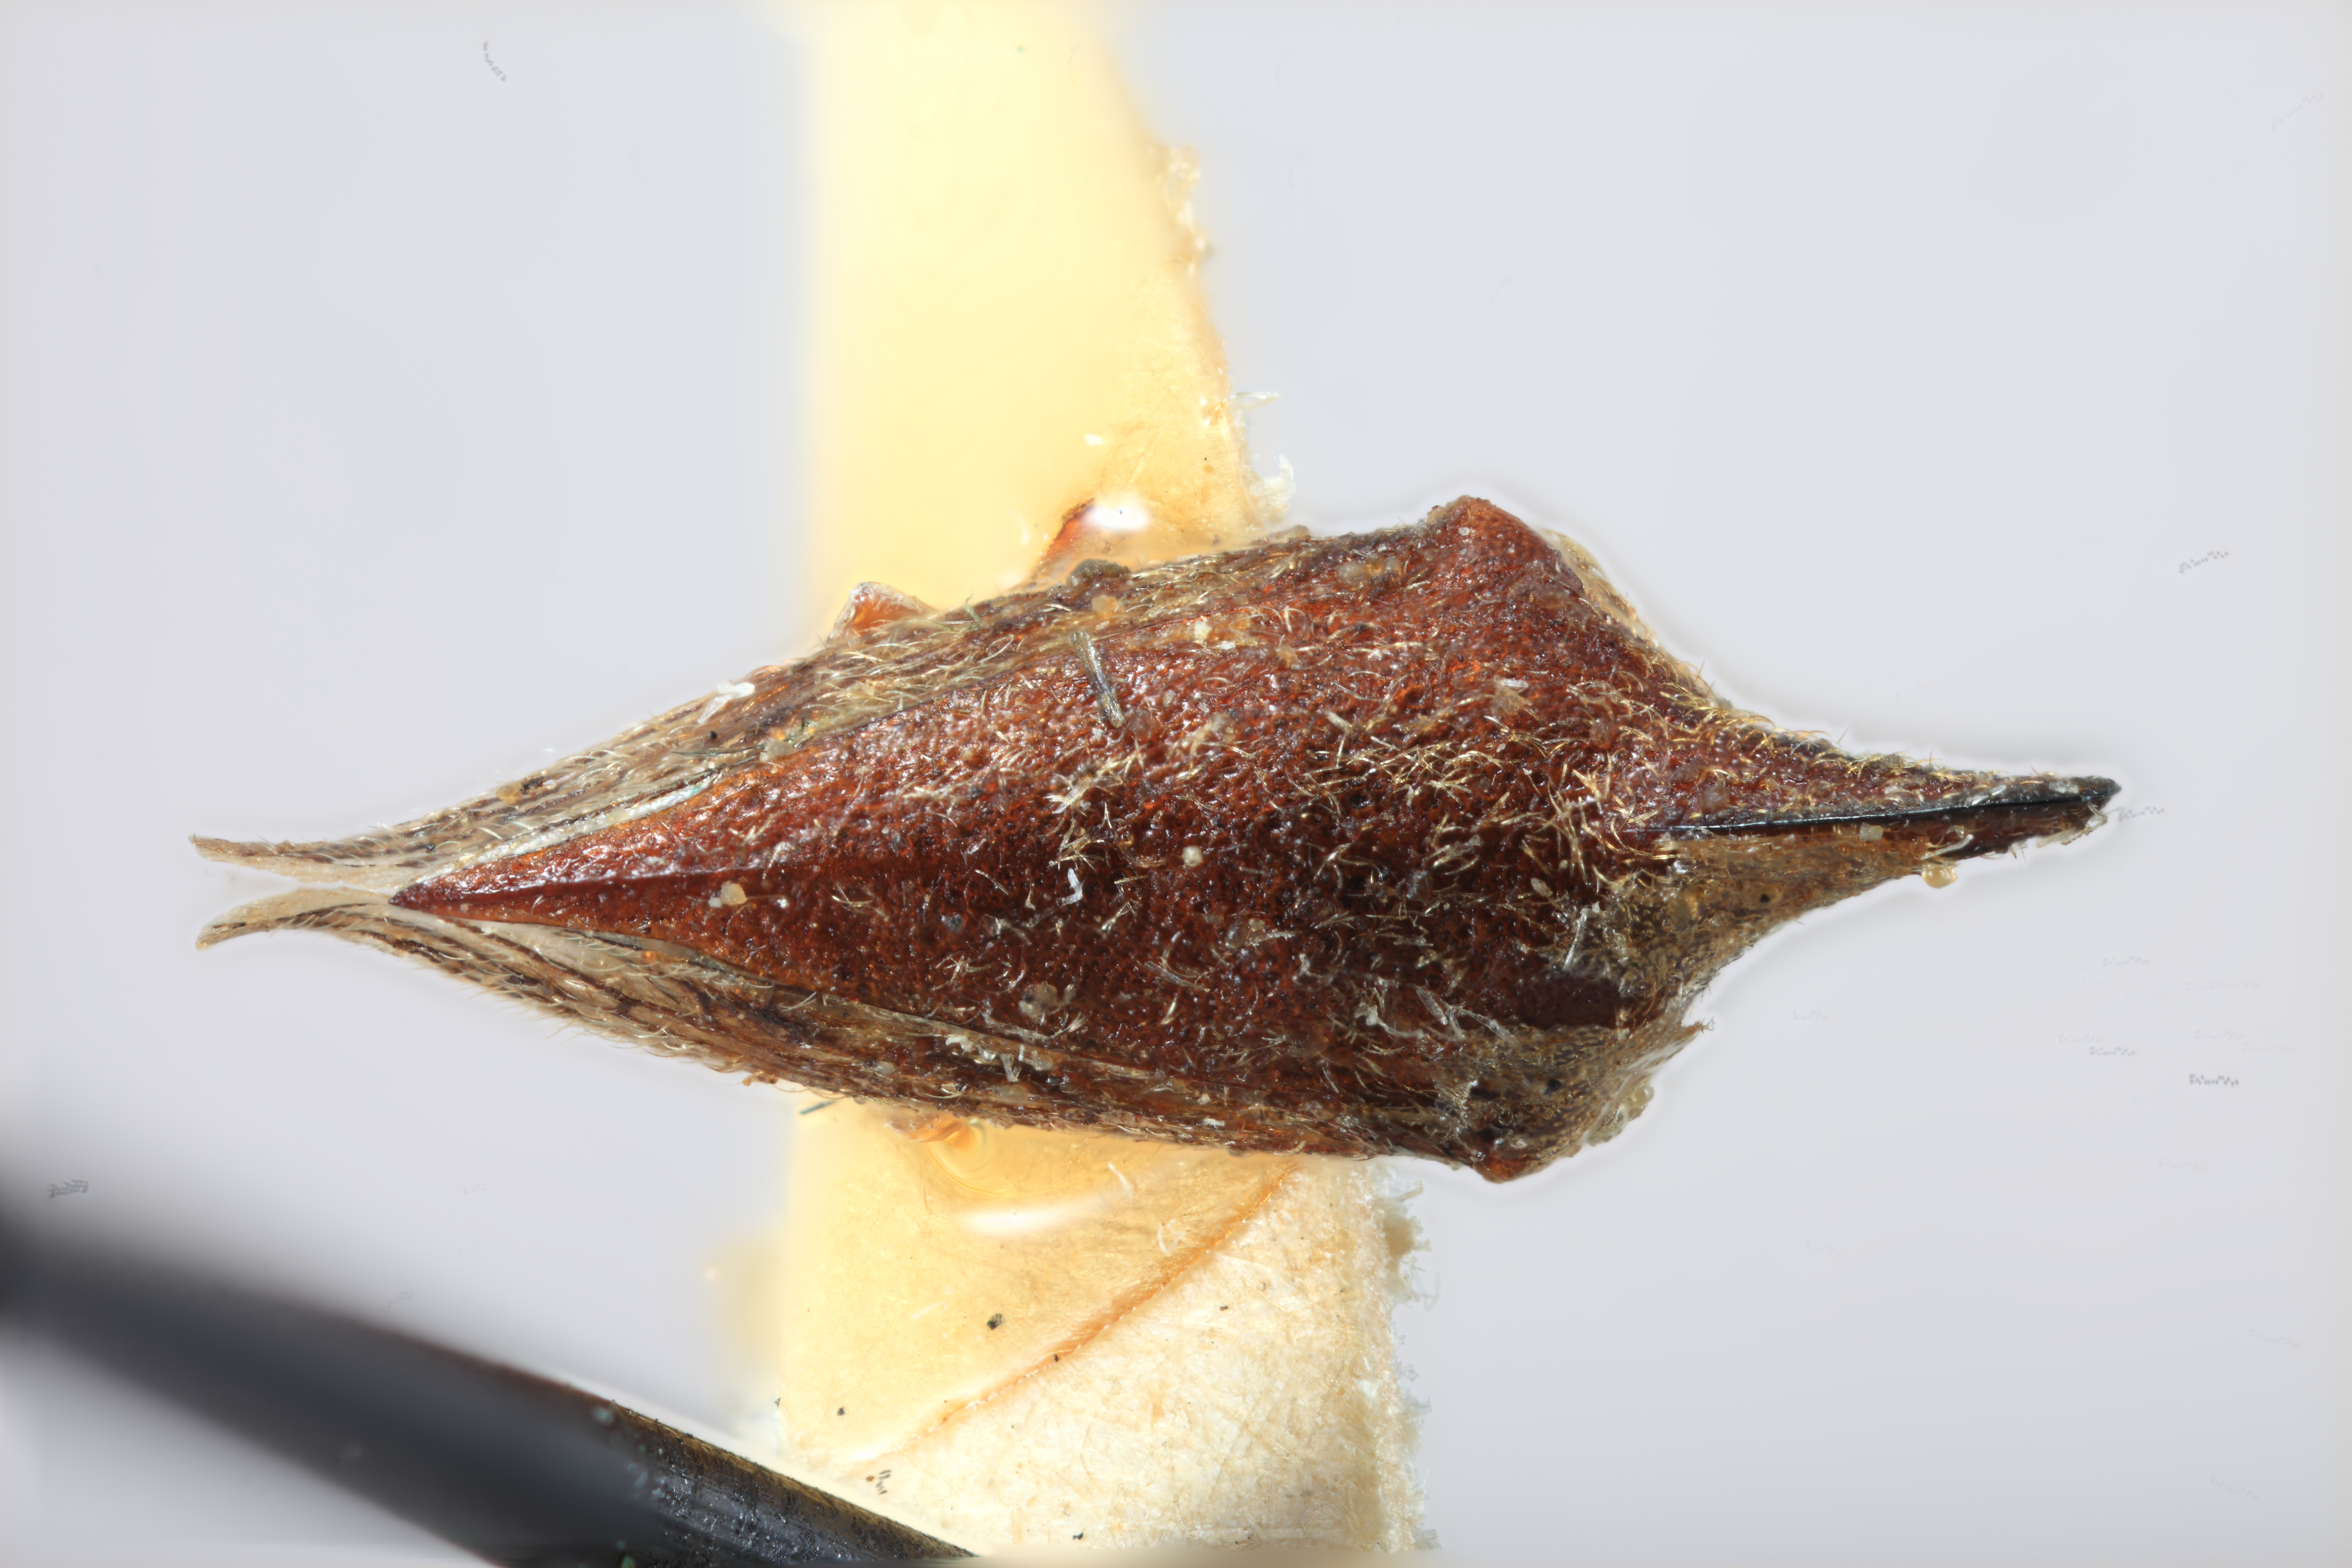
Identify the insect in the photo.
Aconophora brunnea
